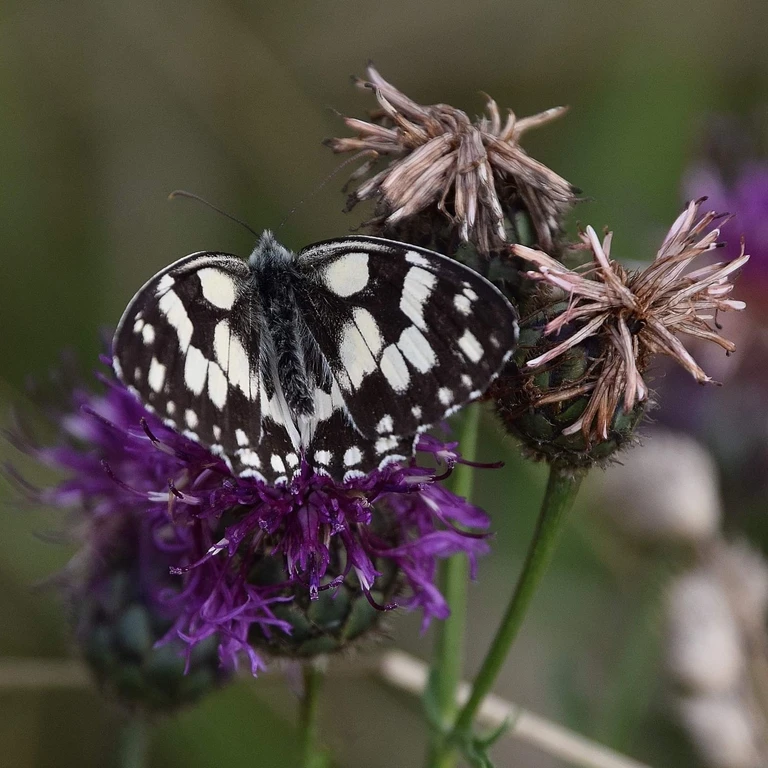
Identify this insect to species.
Melanargia galathea
